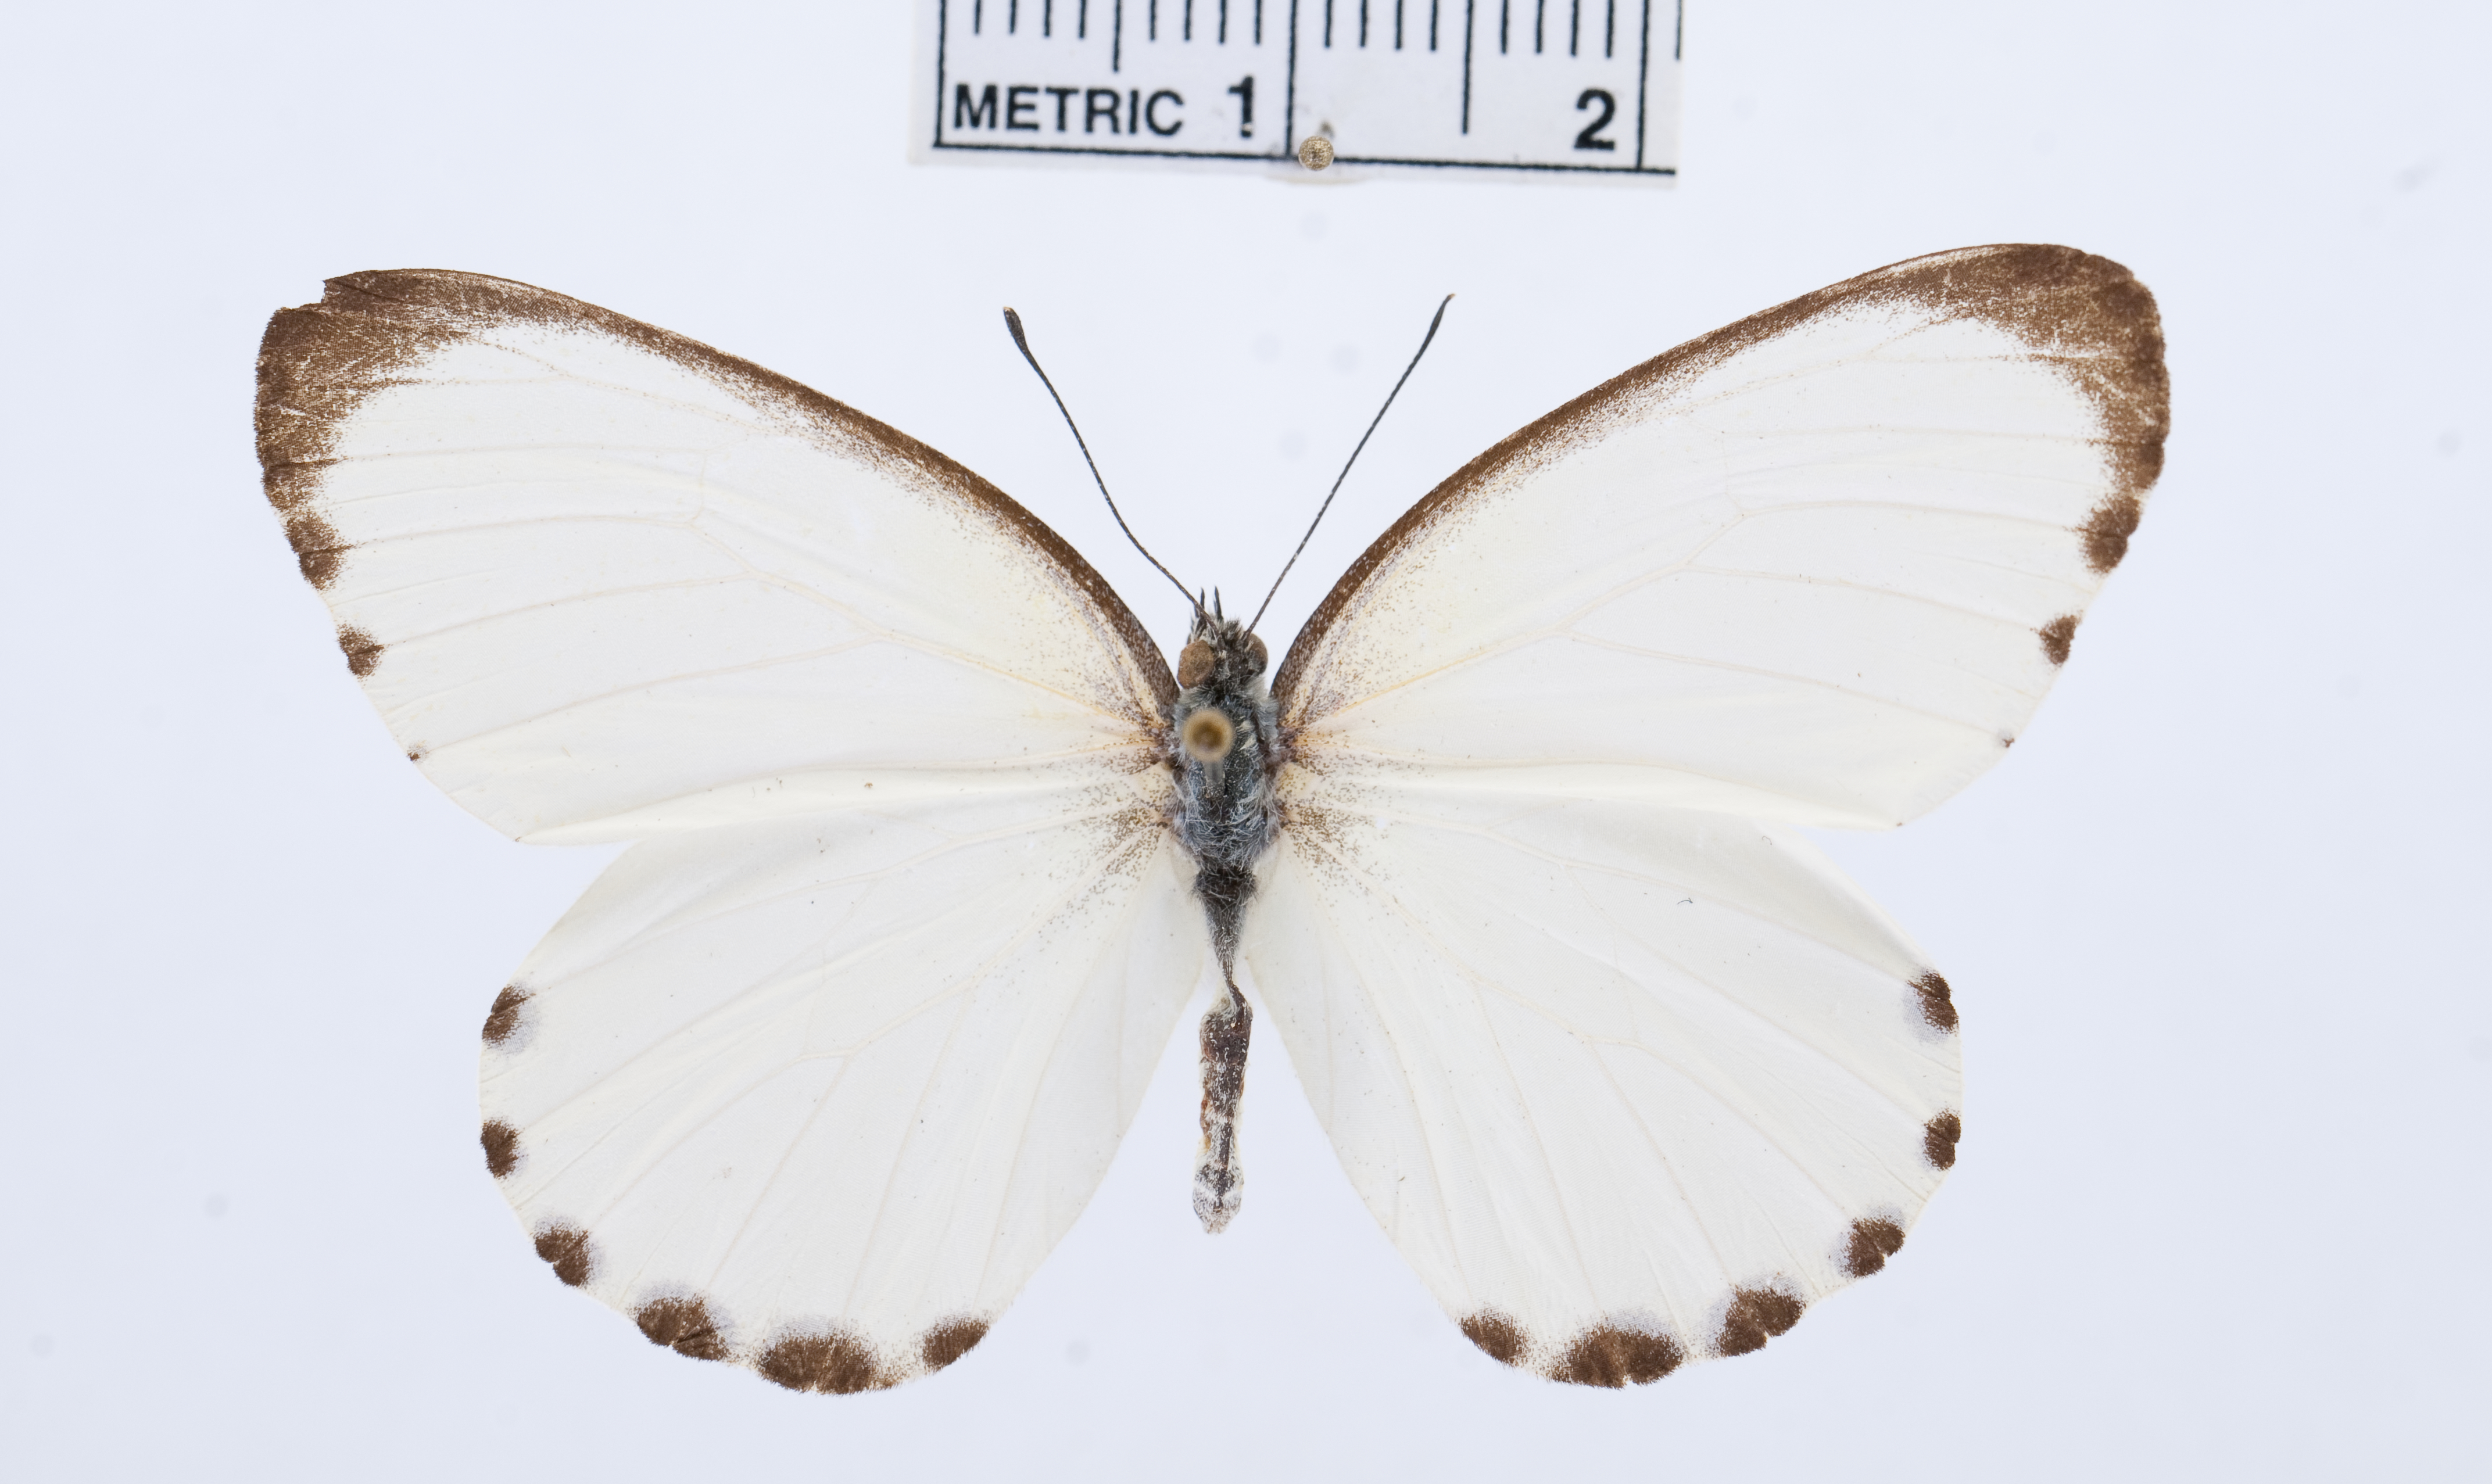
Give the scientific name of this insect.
Mylothris nubila
